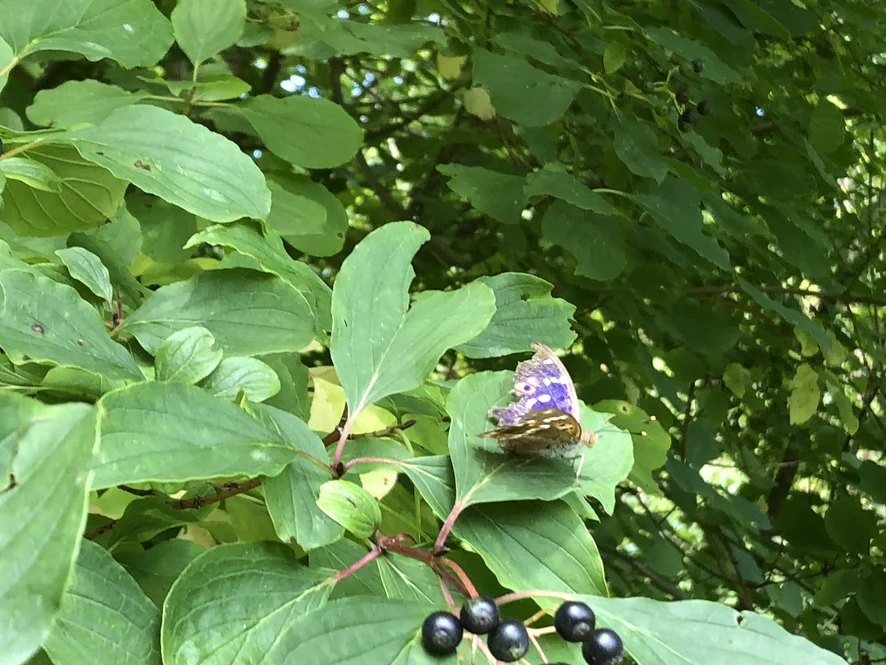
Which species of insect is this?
Apatura ilia
